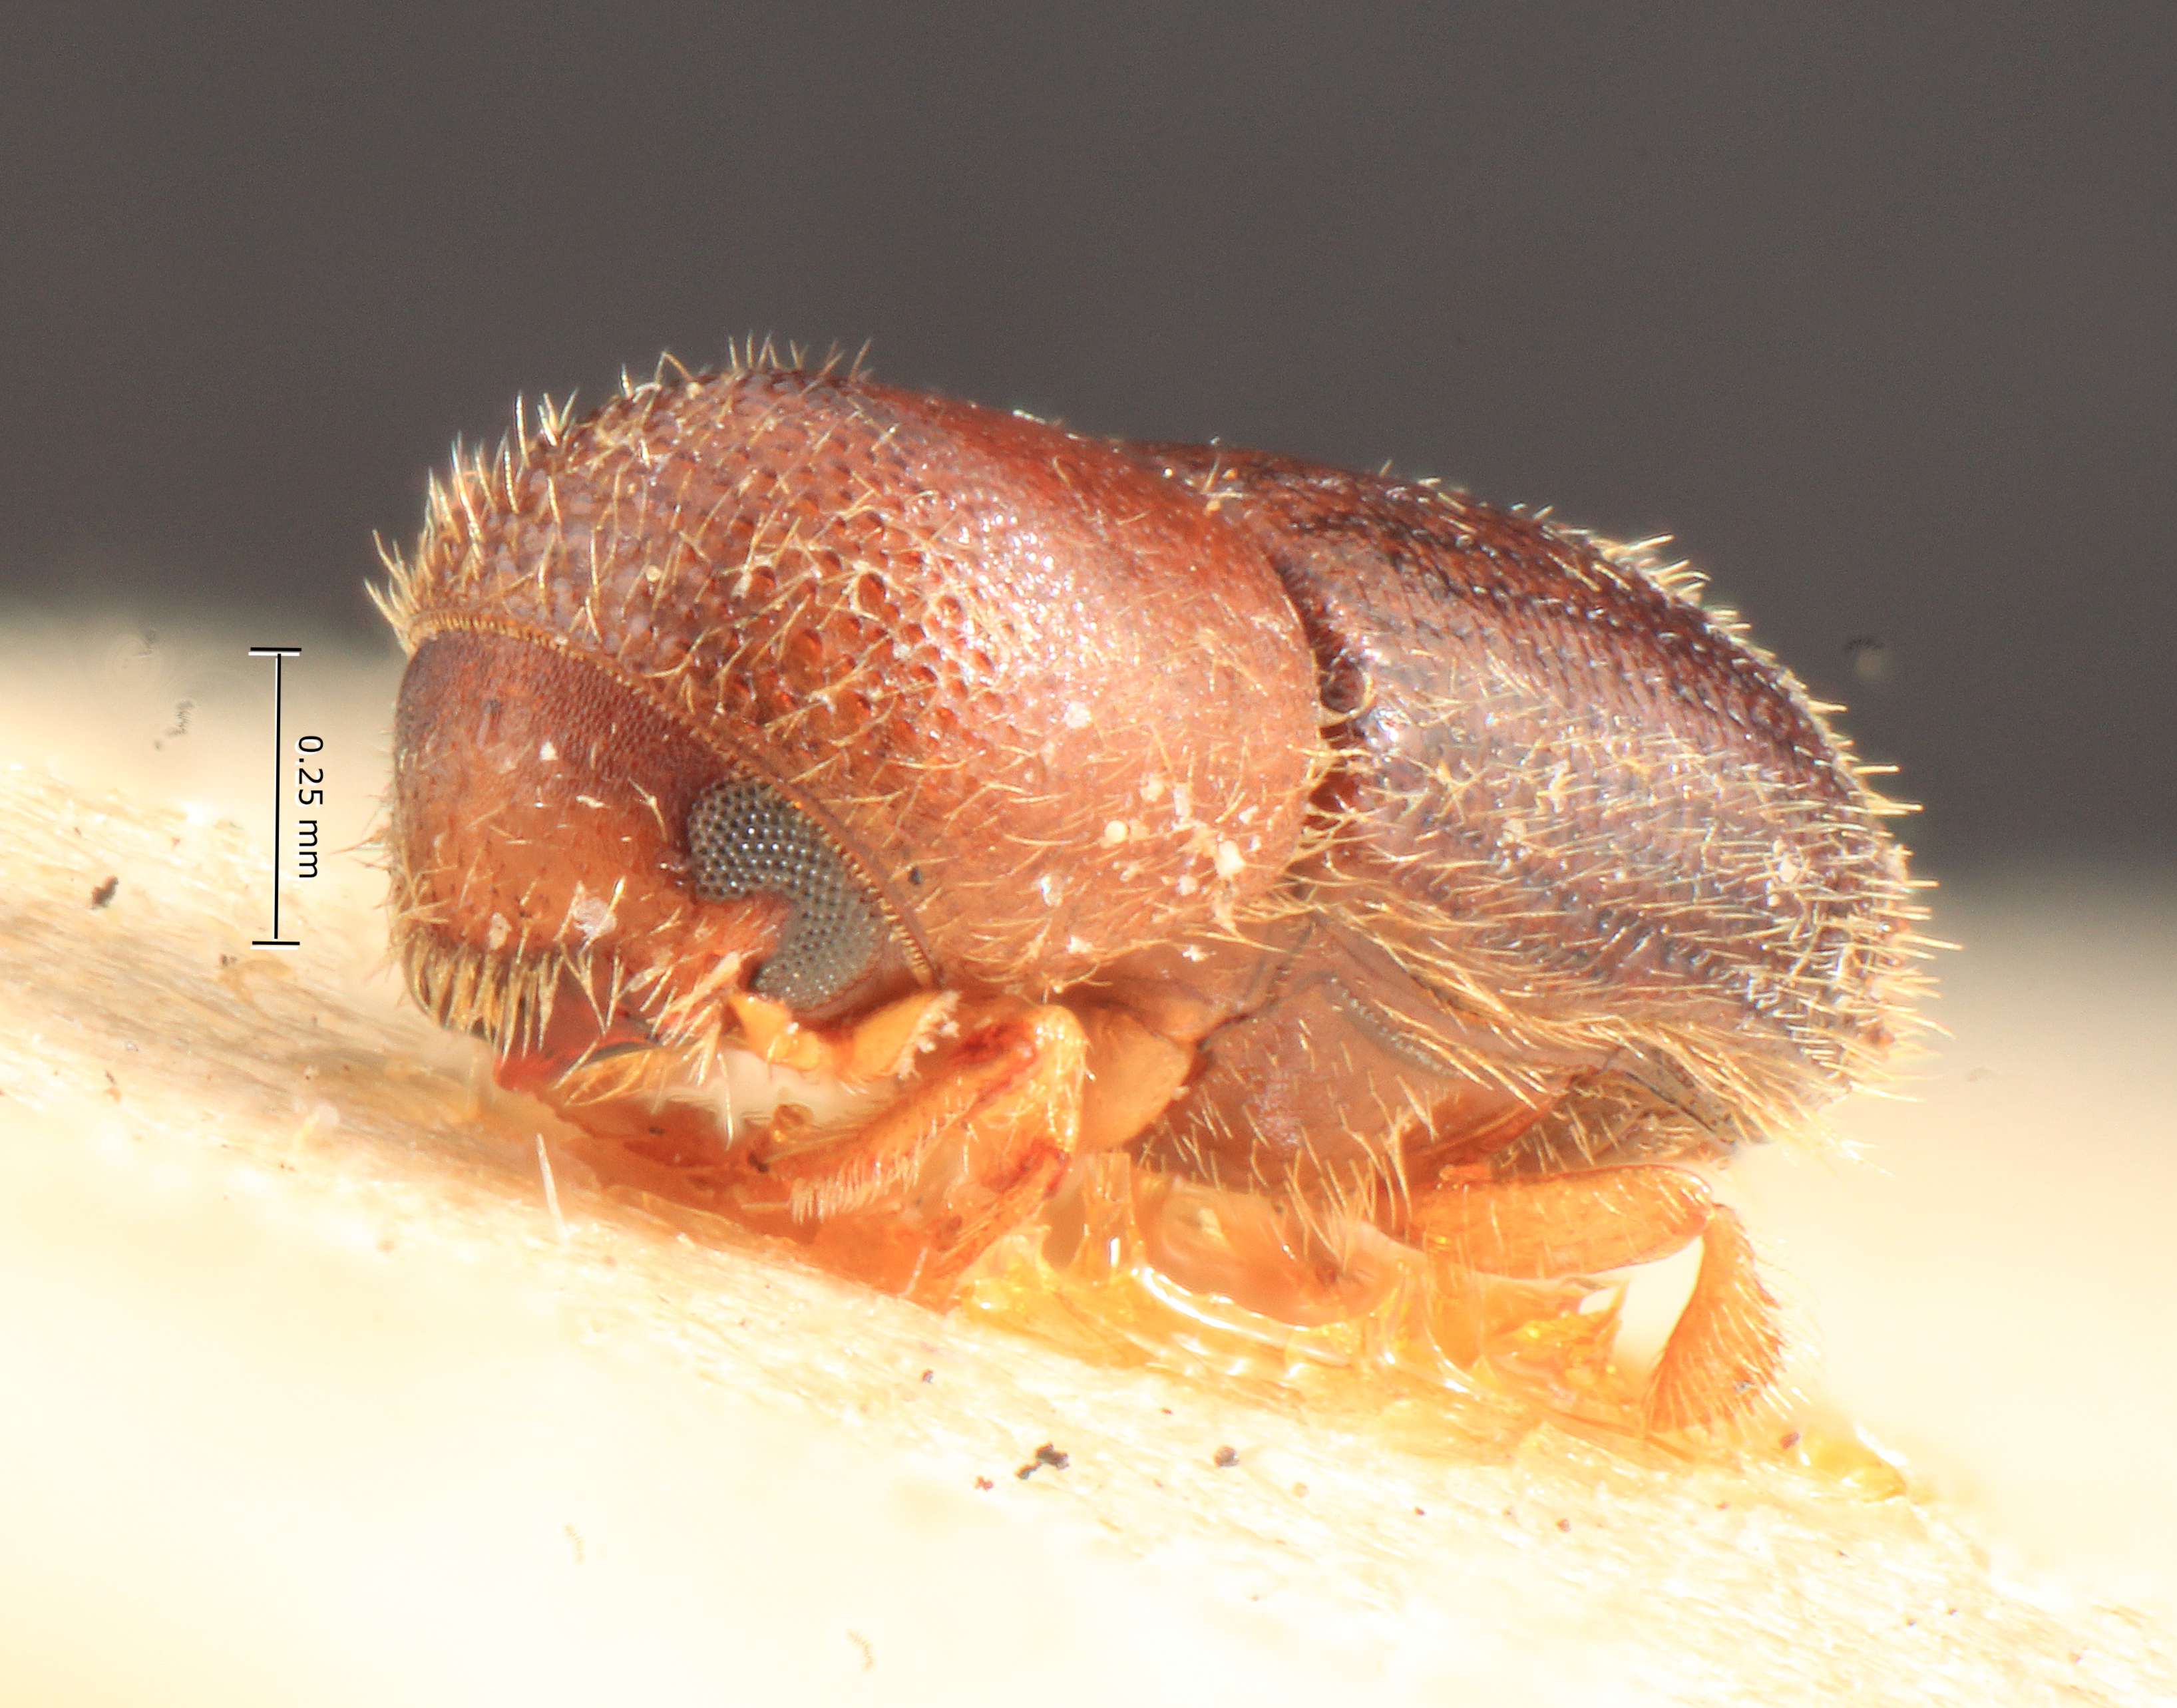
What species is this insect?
Xyleborus collarti
